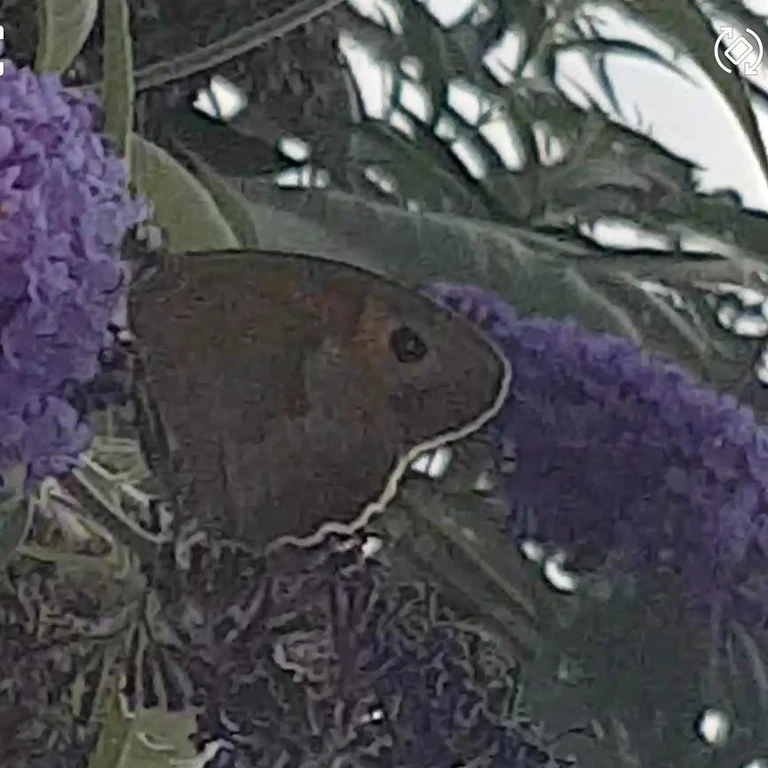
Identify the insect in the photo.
Maniola jurtina
